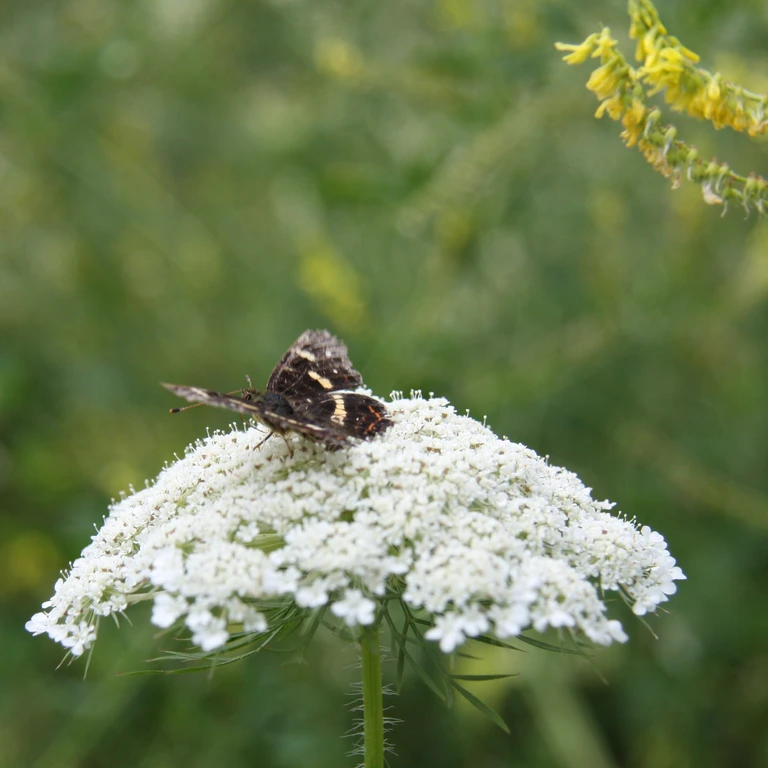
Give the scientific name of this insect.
Araschnia levana
